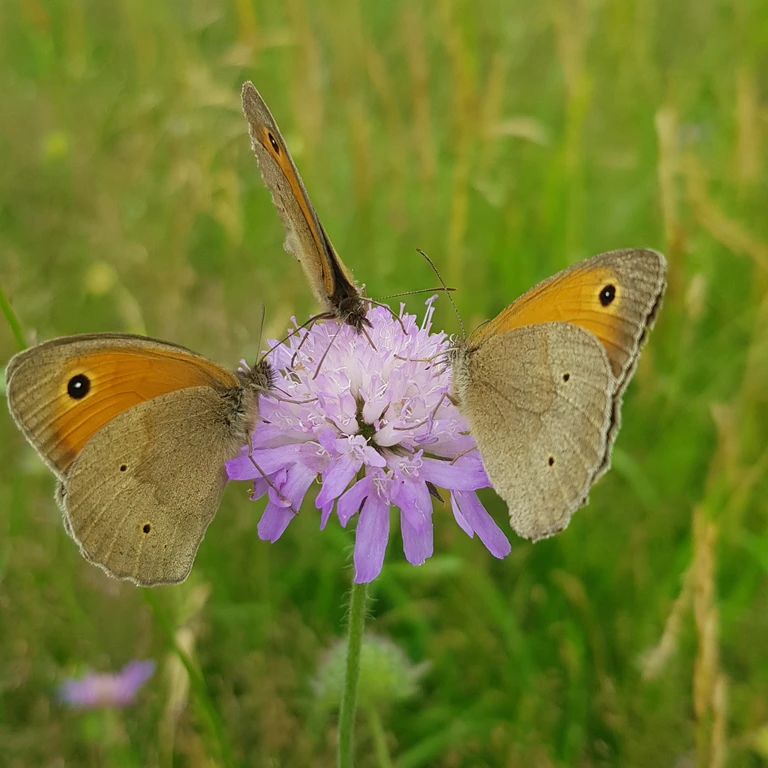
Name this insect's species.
Maniola jurtina
